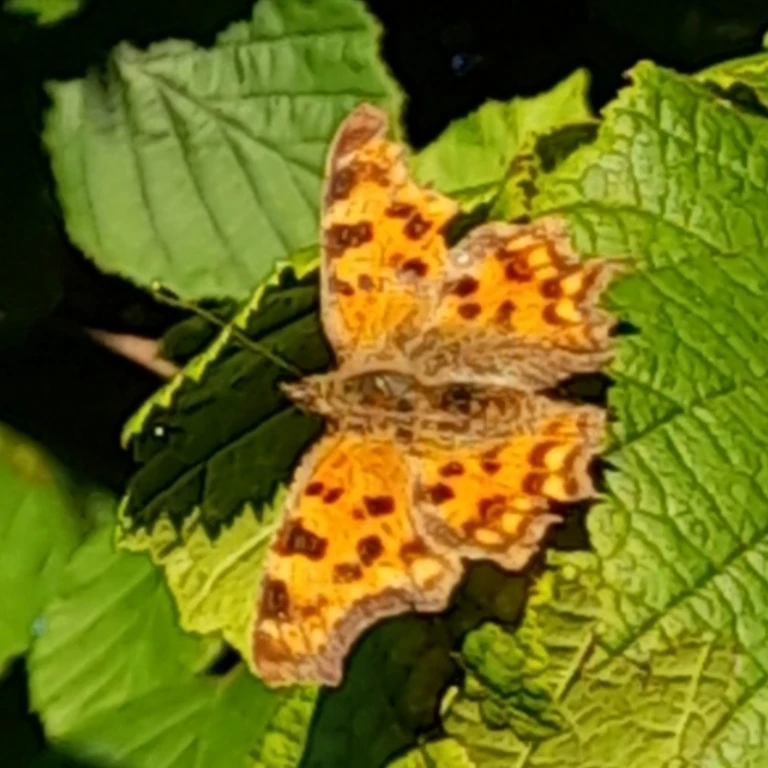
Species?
Polygonia c-album
